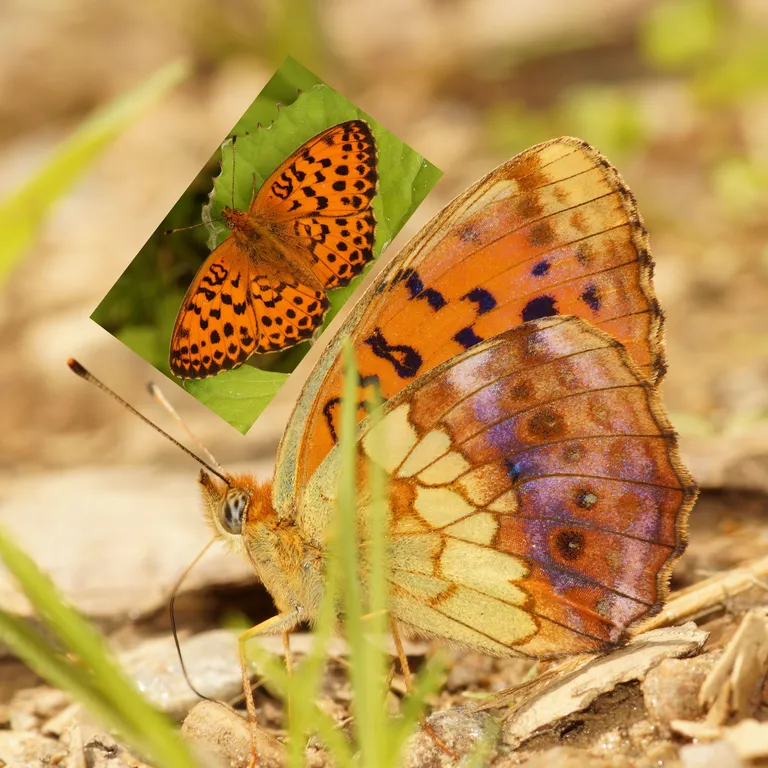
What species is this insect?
Brenthis daphne
